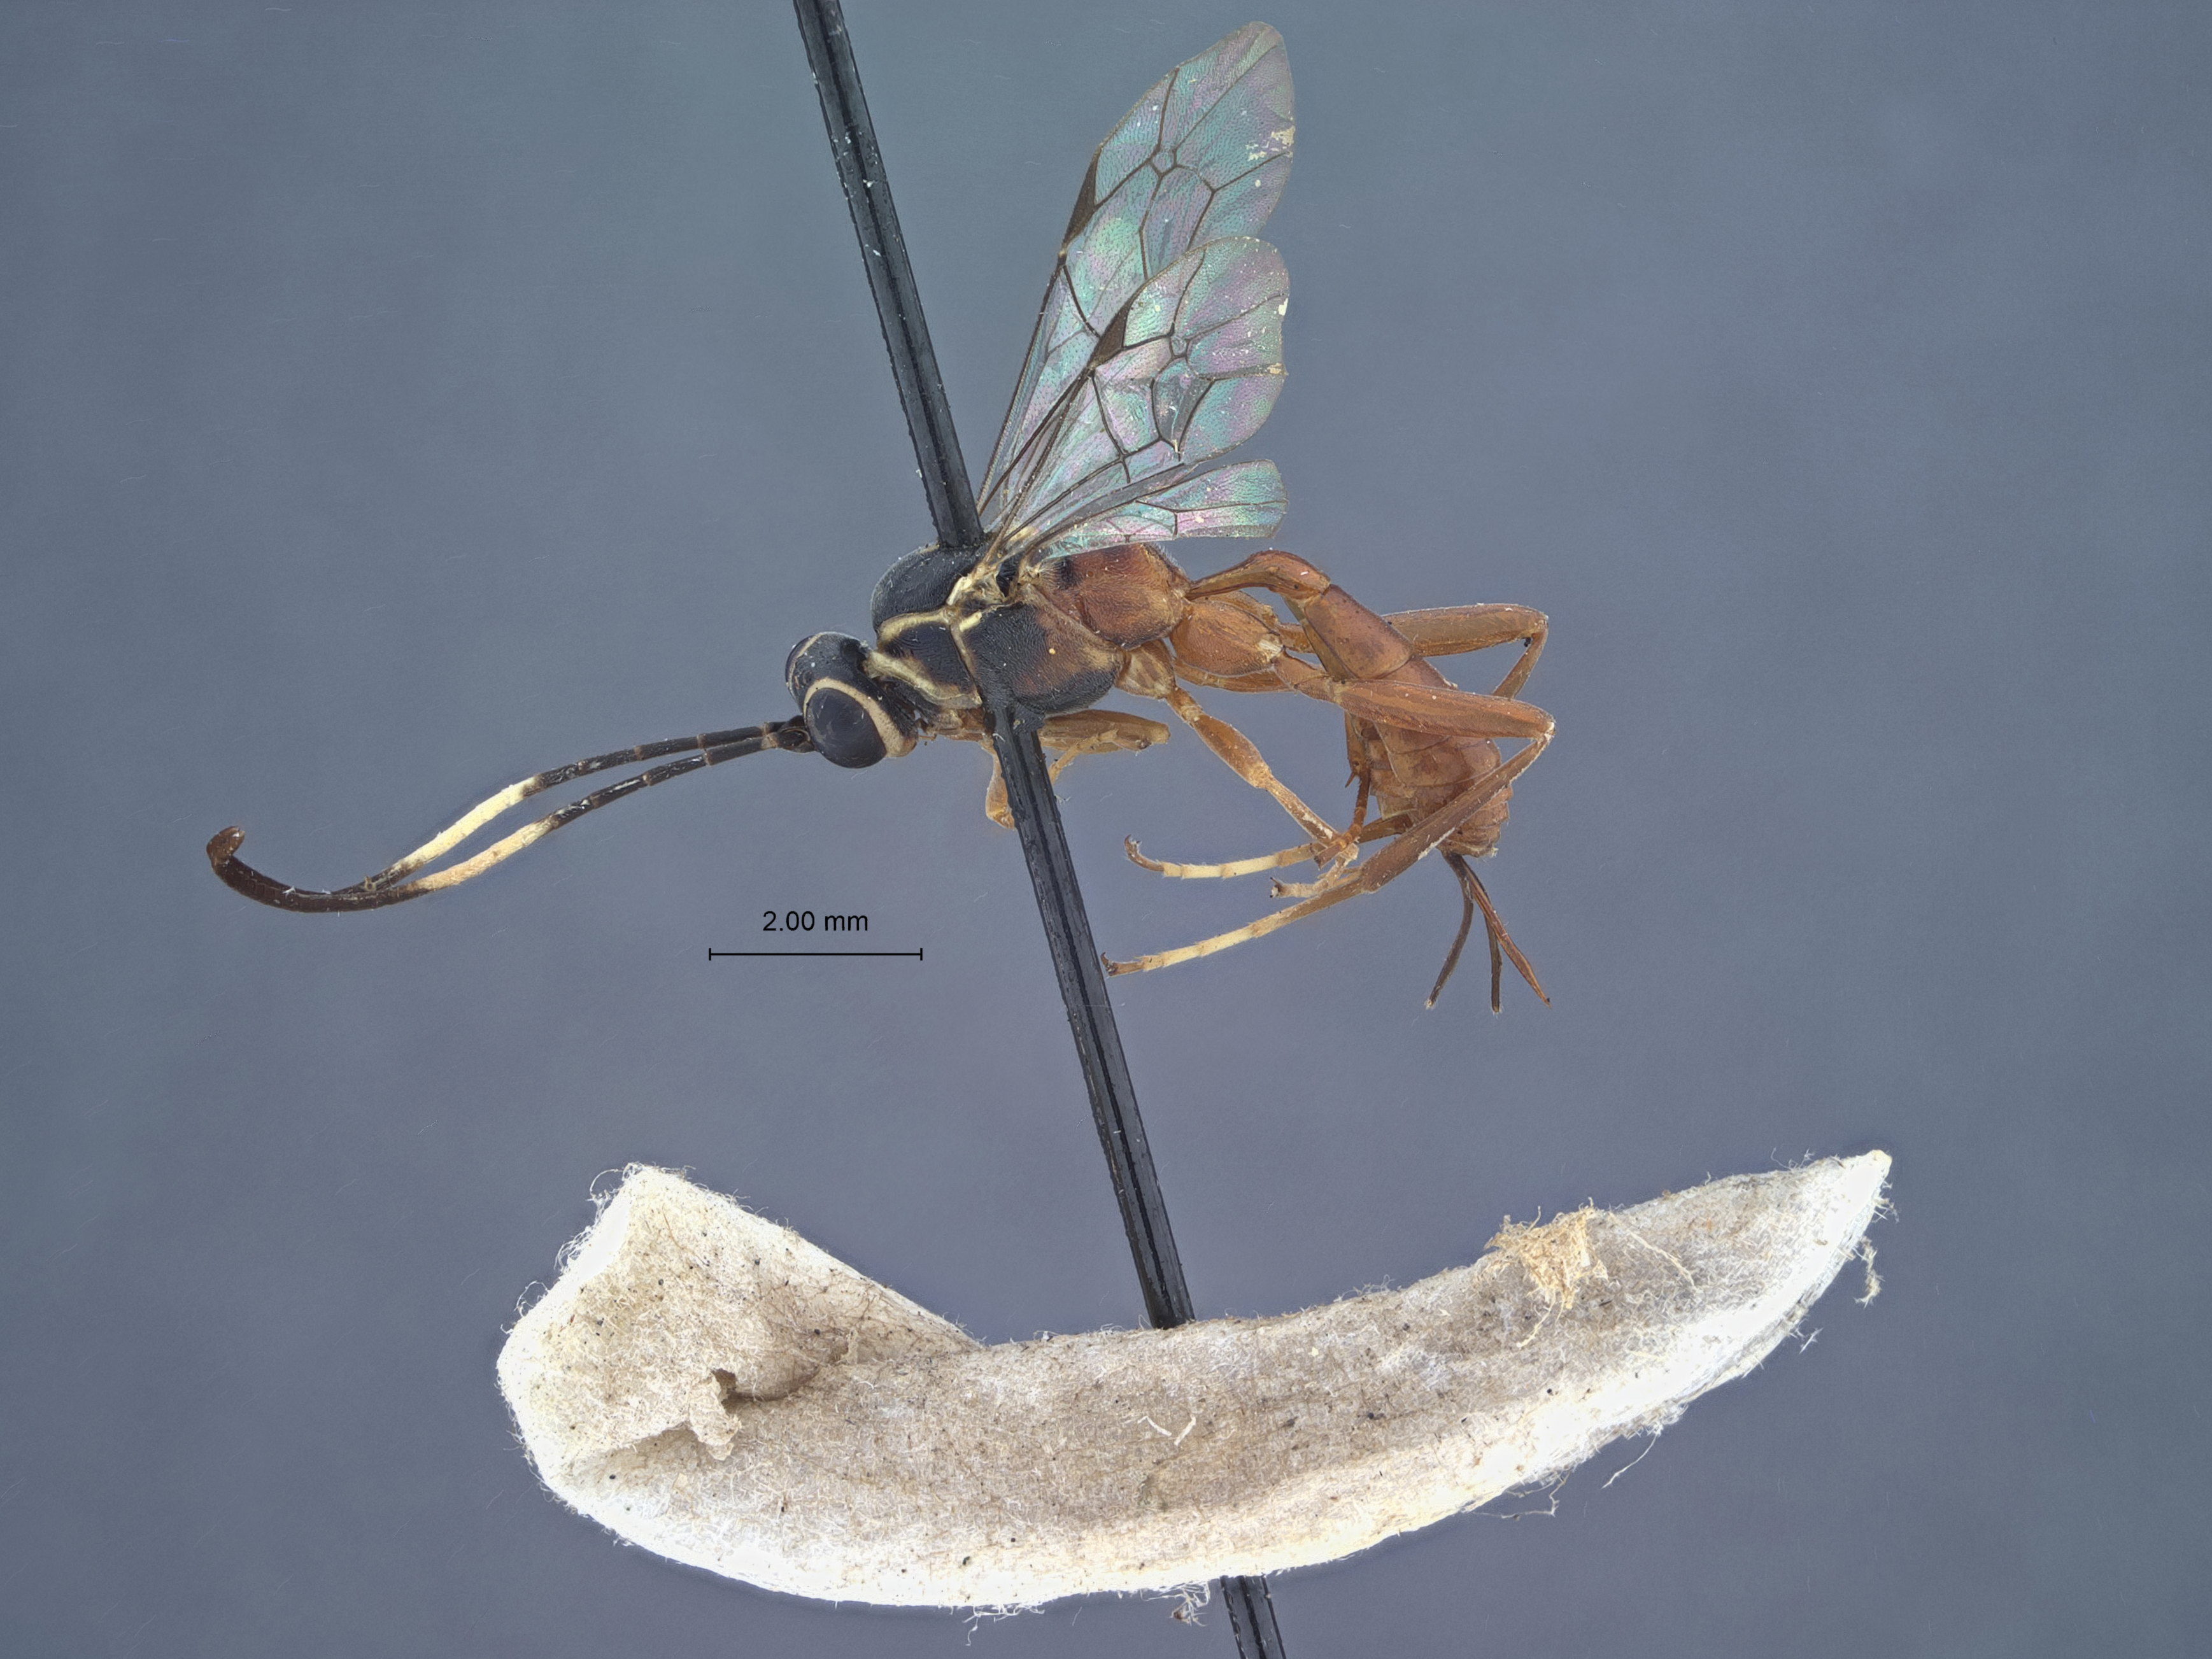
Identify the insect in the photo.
Habrocryptoides virgeus
